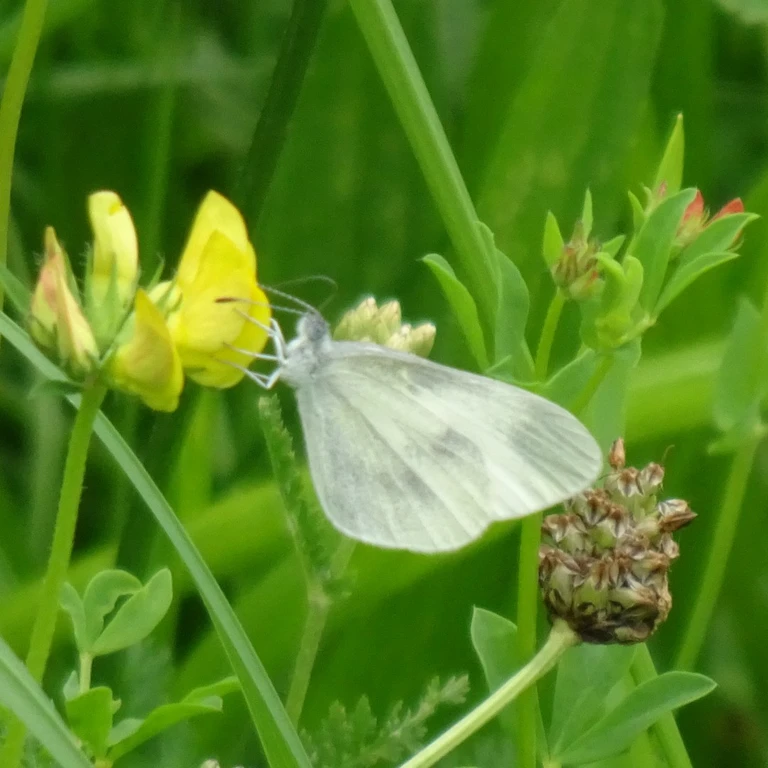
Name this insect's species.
Leptidea sinapis/juvernica
